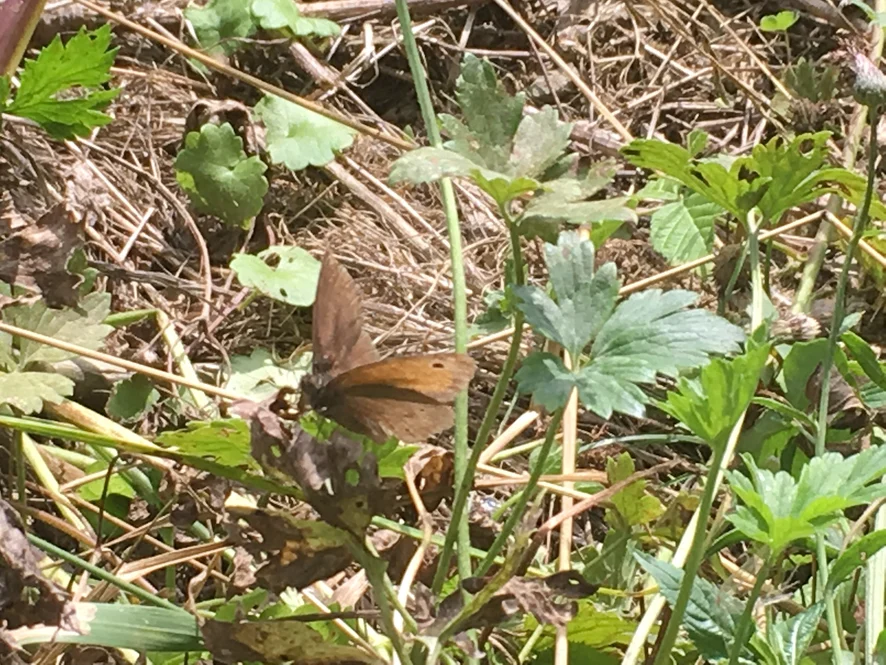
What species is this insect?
Maniola jurtina
